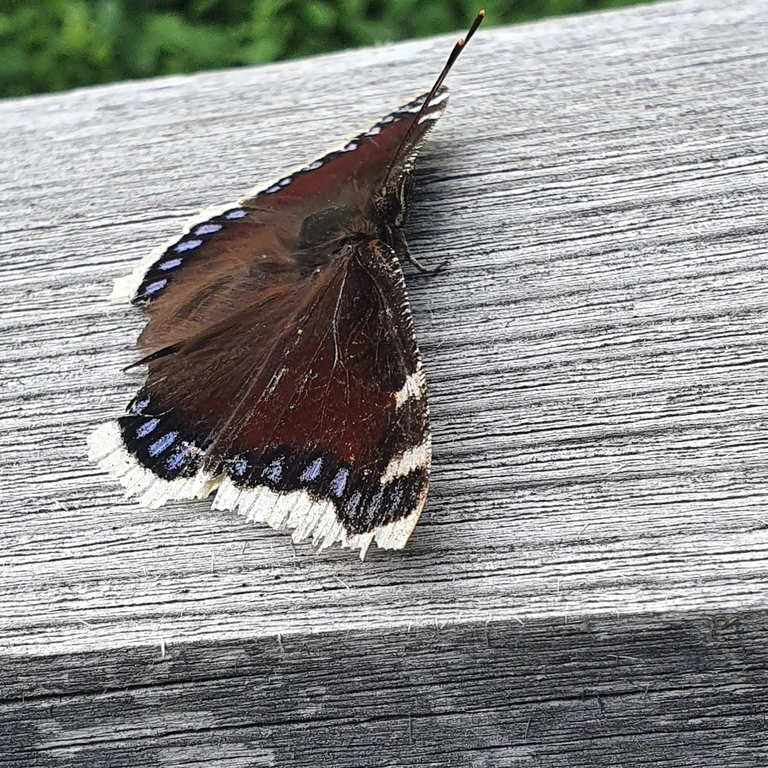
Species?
Nymphalis antiopa
